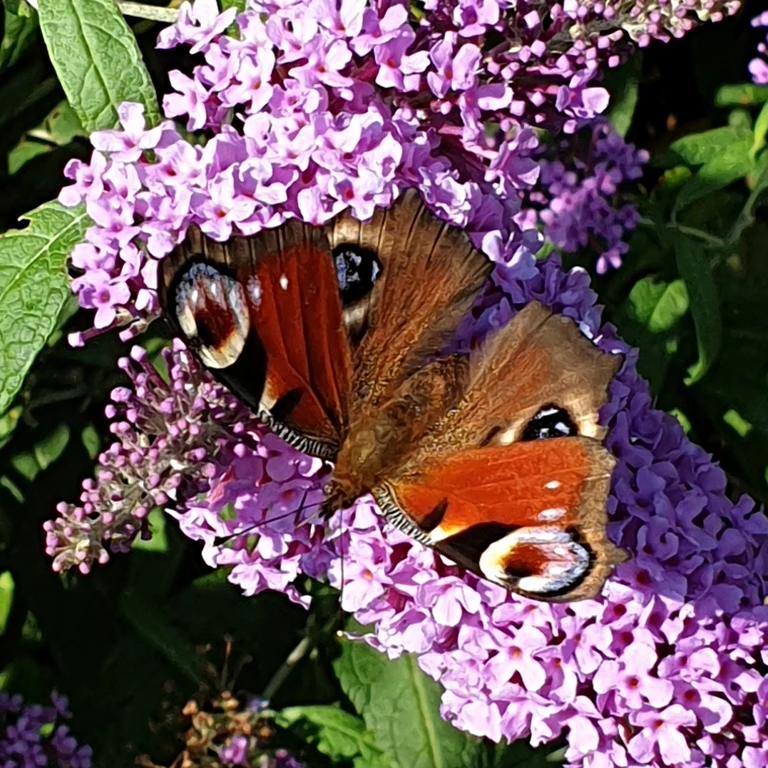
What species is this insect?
Aglais io
